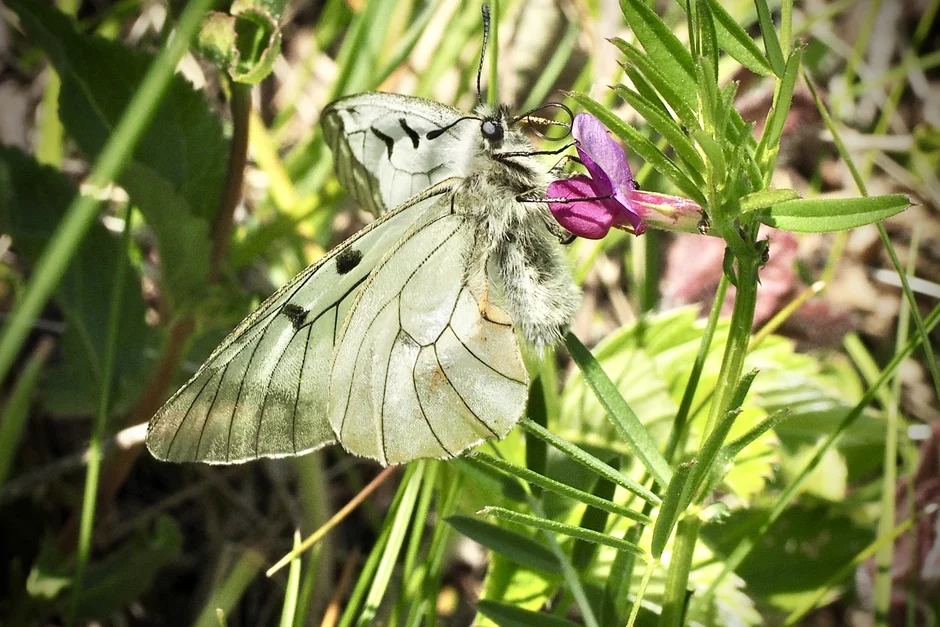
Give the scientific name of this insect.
Parnassius mnemosyne
